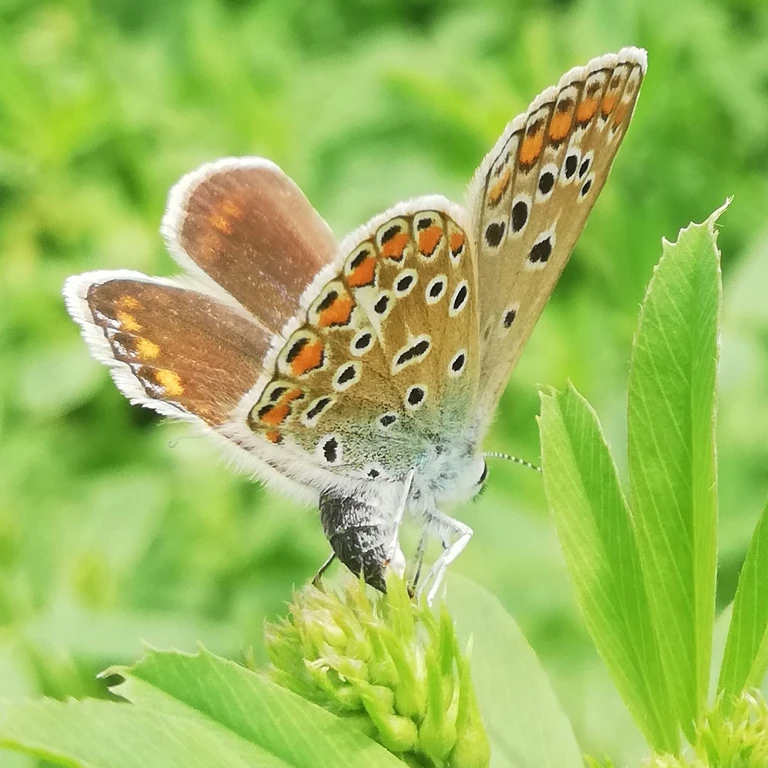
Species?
Polyommatus icarus
